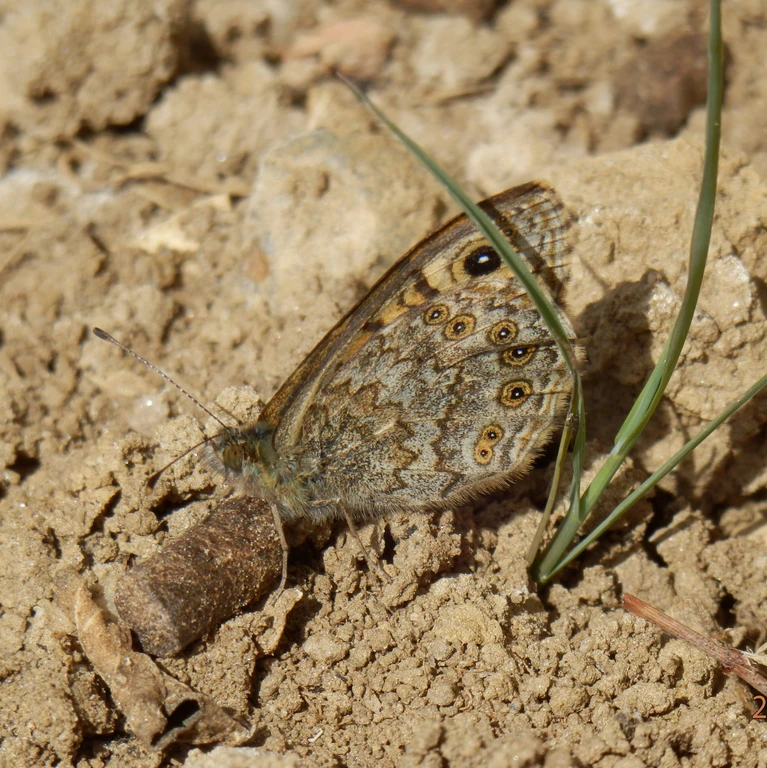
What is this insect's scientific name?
Lasiommata megera (also Pararge megera)
